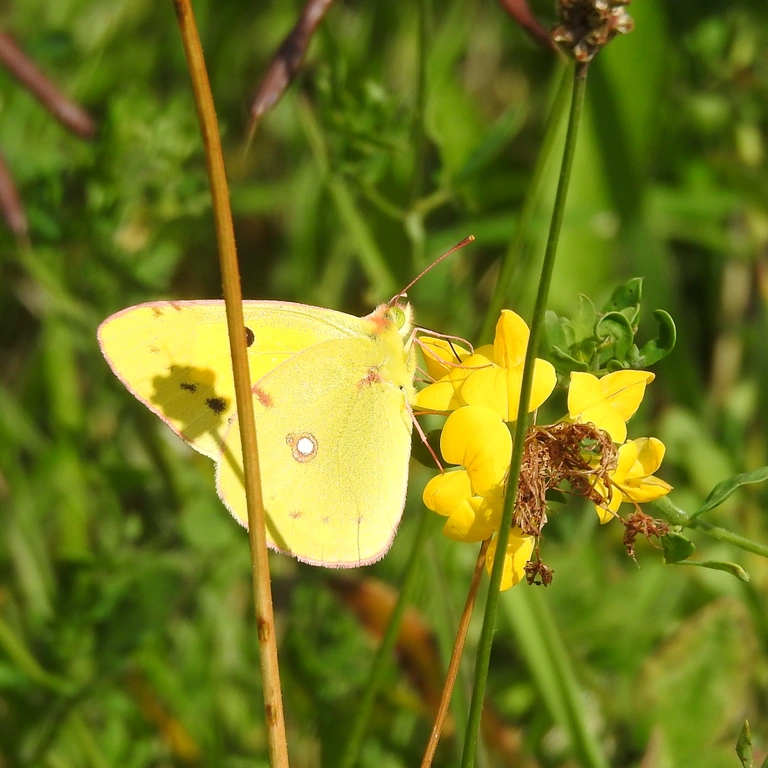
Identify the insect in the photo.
Colias croceus
